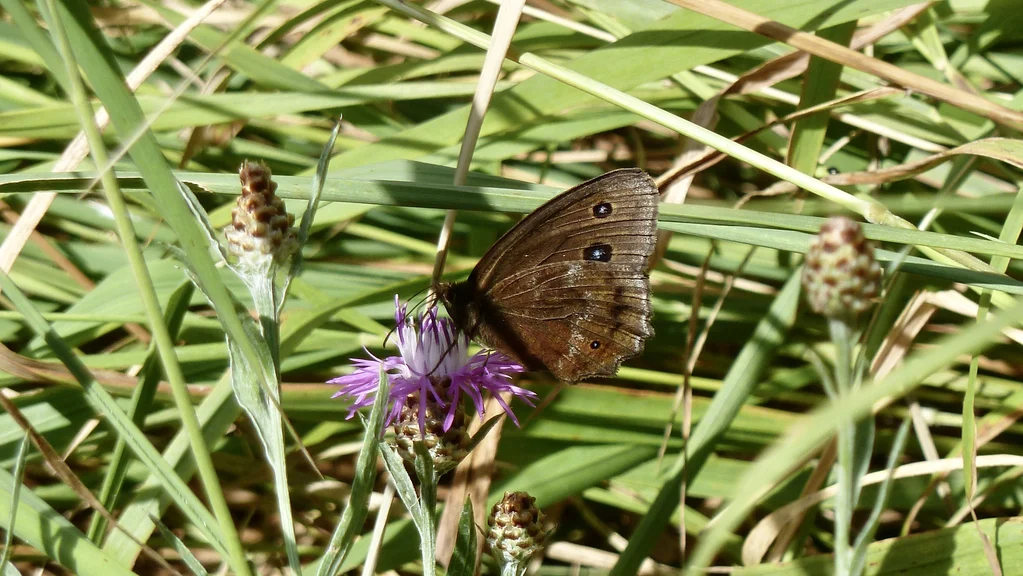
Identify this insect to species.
Minois dryas
